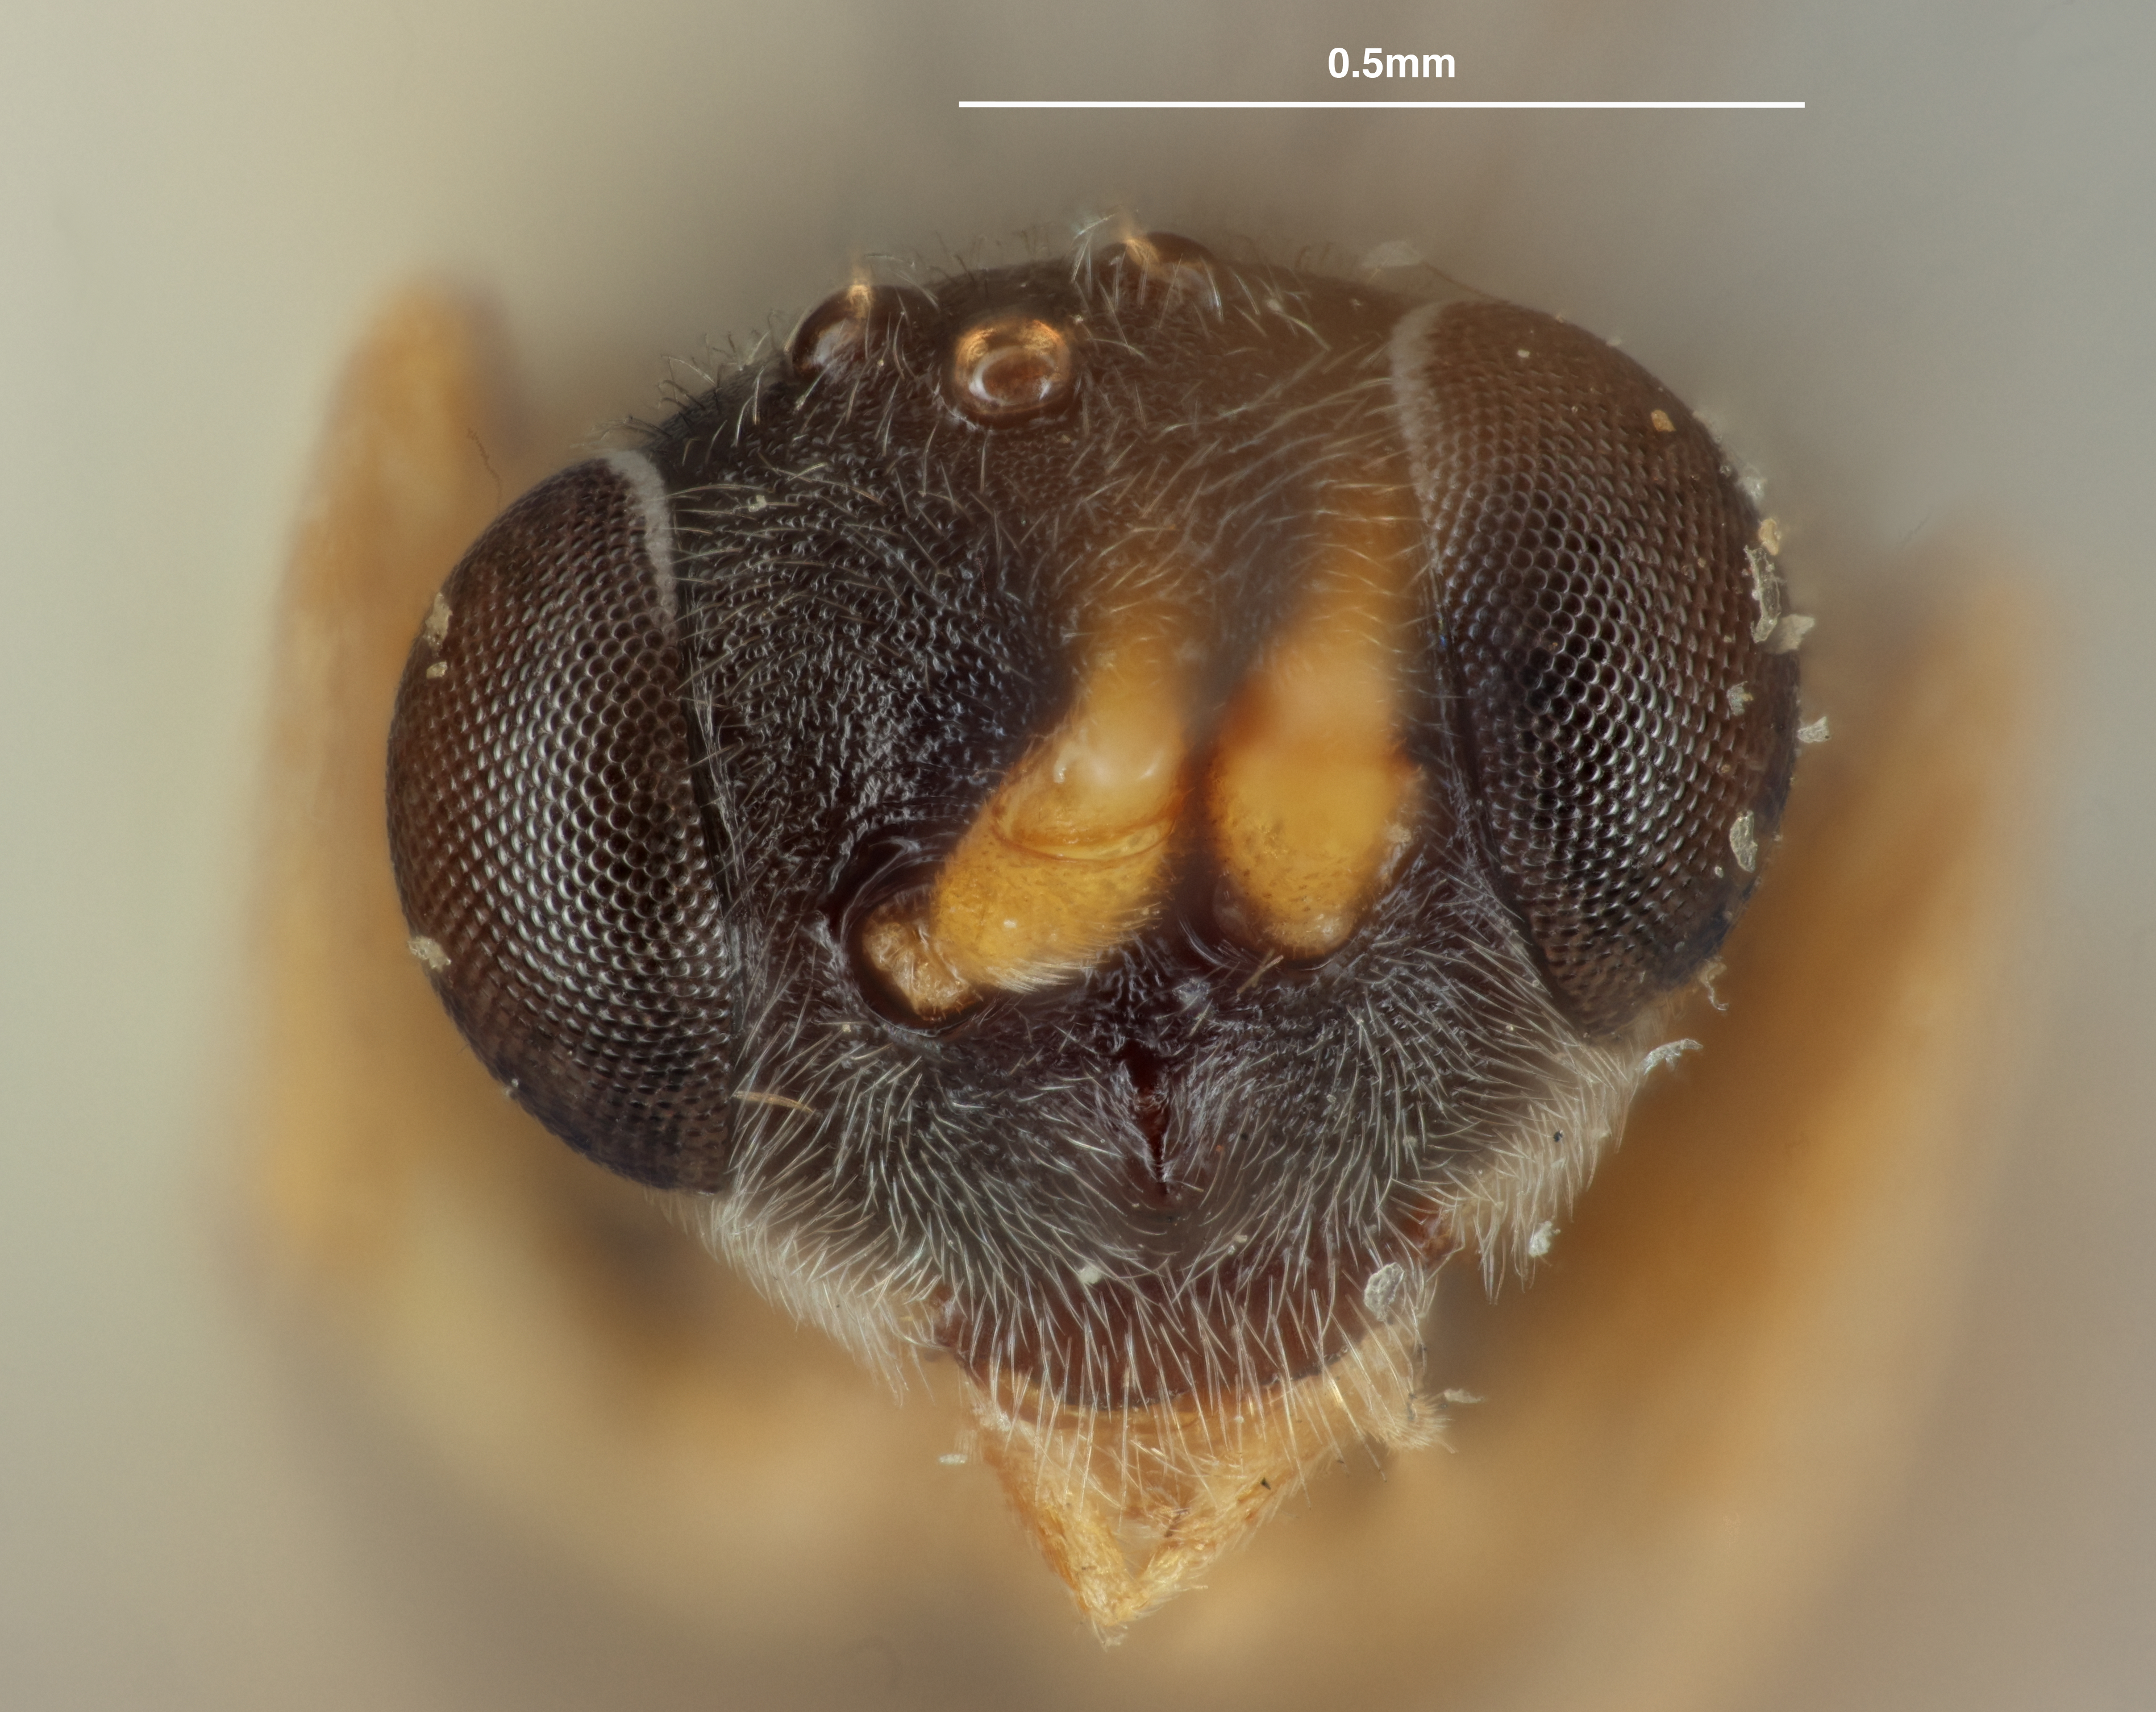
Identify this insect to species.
Thalops fessus
